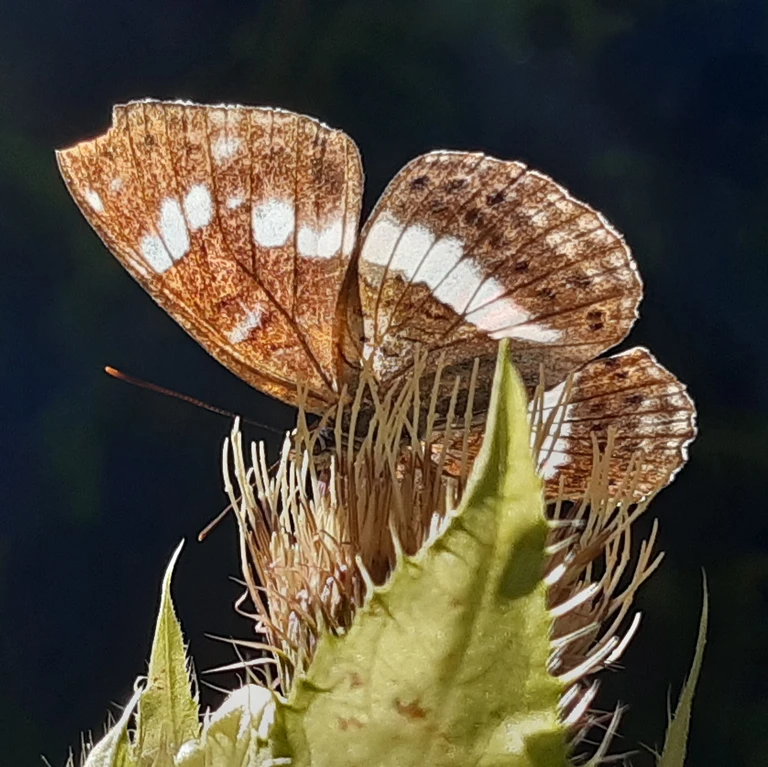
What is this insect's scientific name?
Limenitis camilla (also Ladoga camilla)
